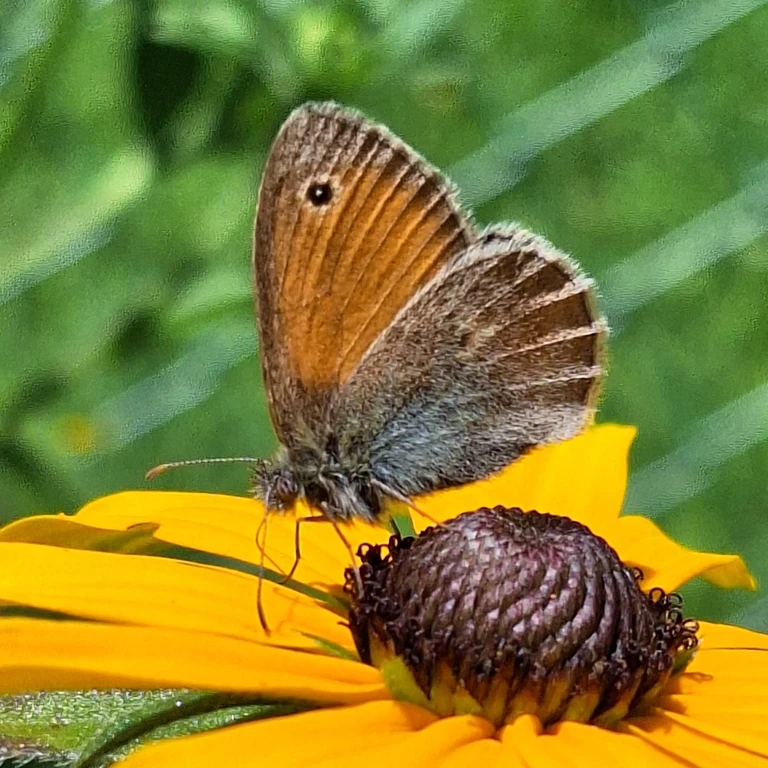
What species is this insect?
Coenonympha pamphilus
